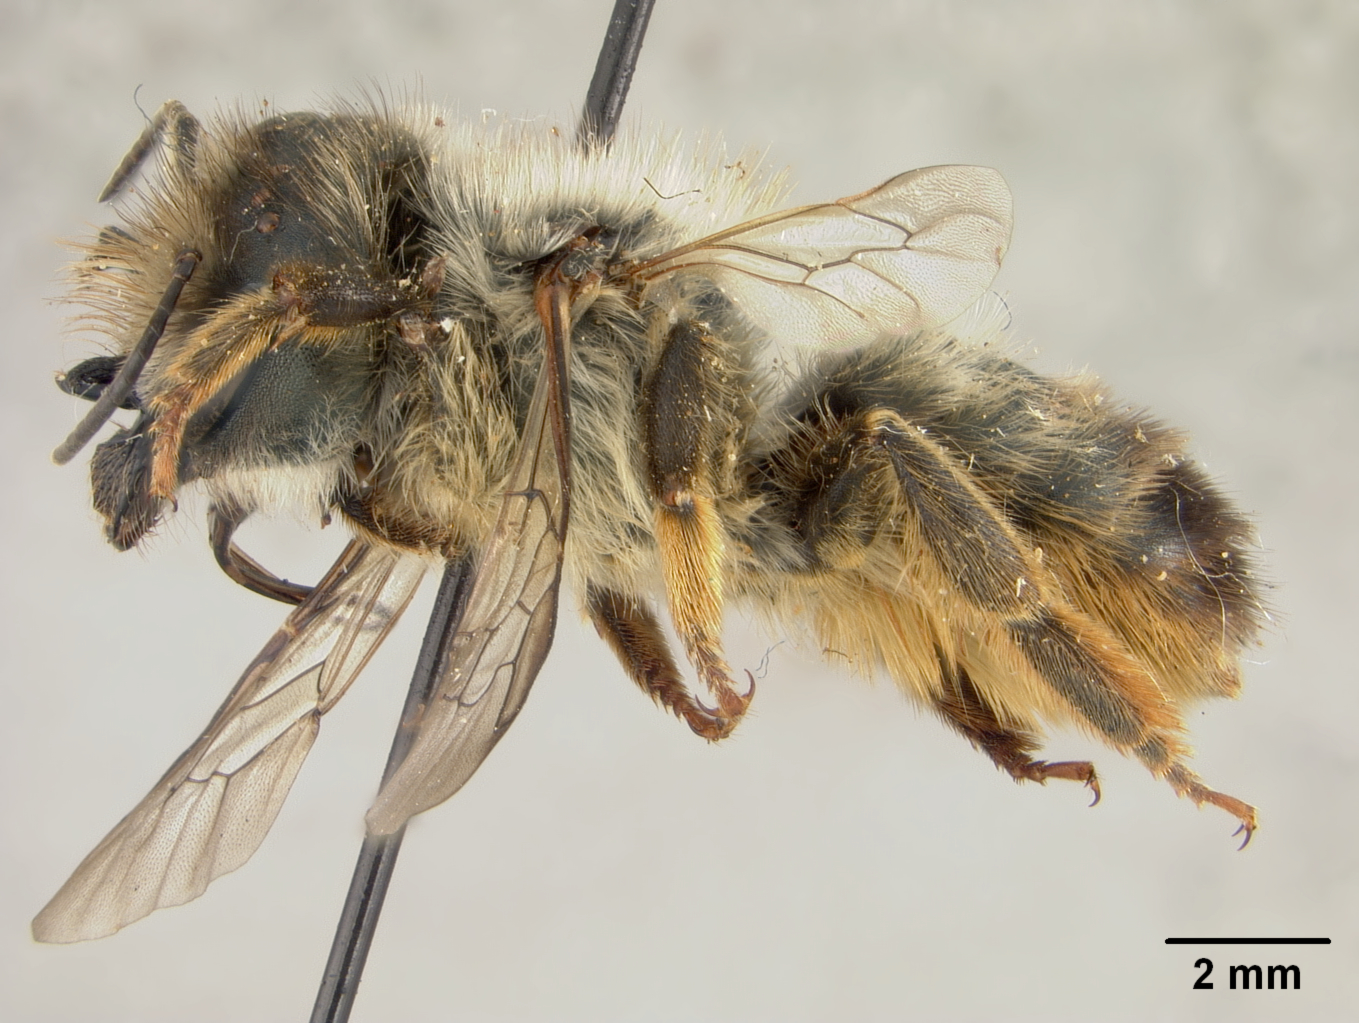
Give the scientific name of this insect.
Osmia pedicornis
